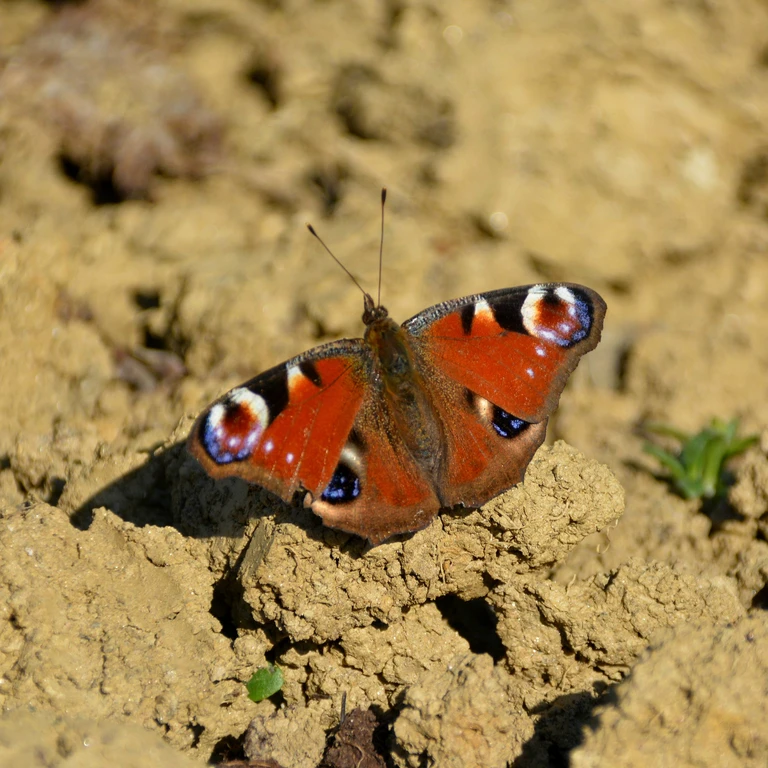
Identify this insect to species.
Aglais io
